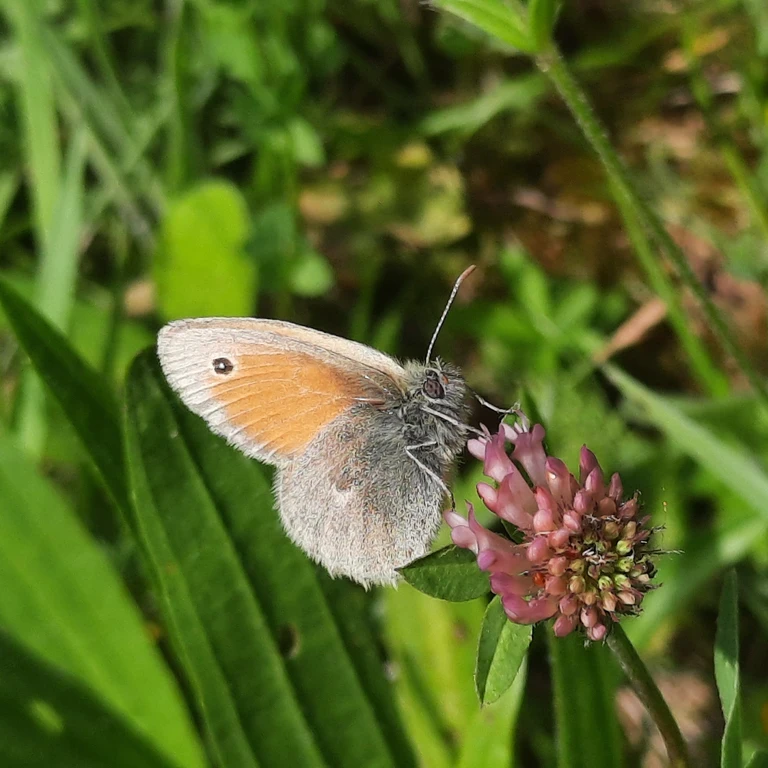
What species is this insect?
Coenonympha pamphilus
